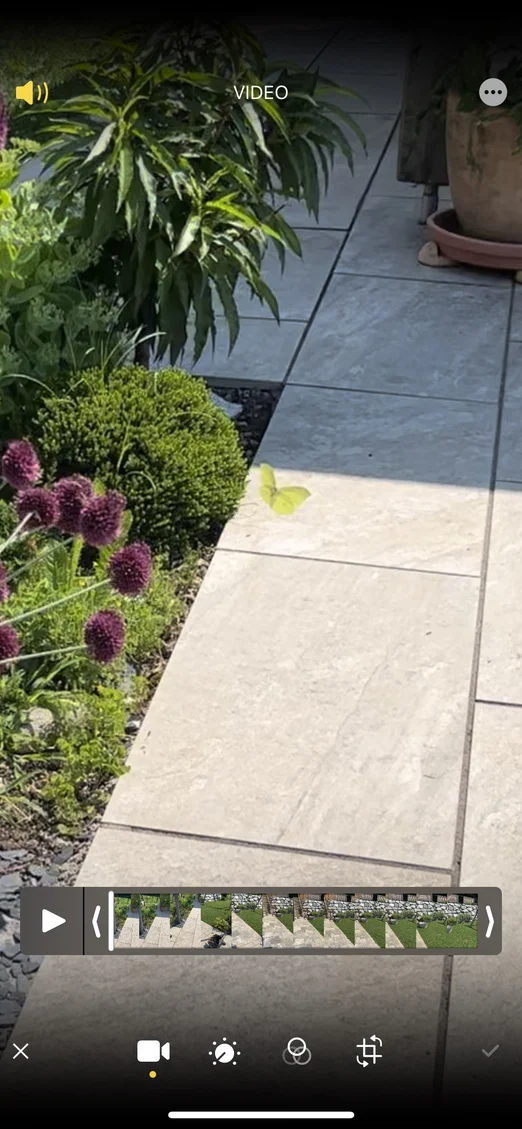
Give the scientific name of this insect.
Gonepteryx rhamni
